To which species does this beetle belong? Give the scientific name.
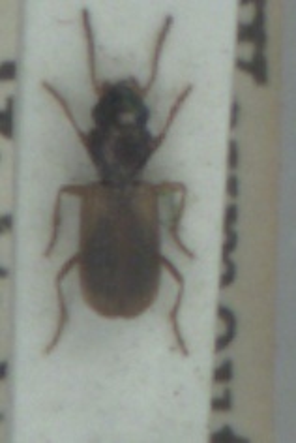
Bembidion laterale
